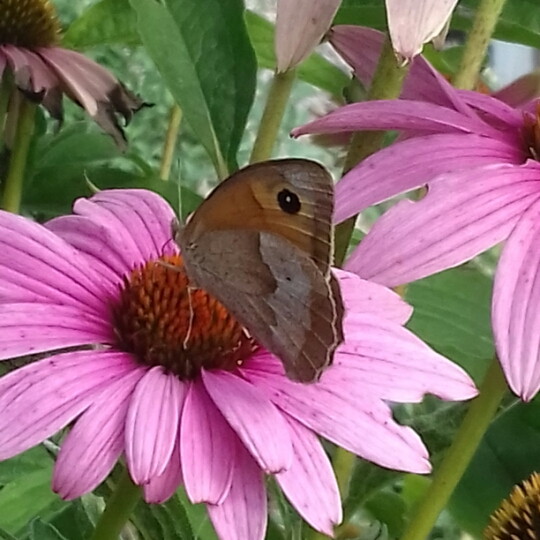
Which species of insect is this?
Maniola jurtina
